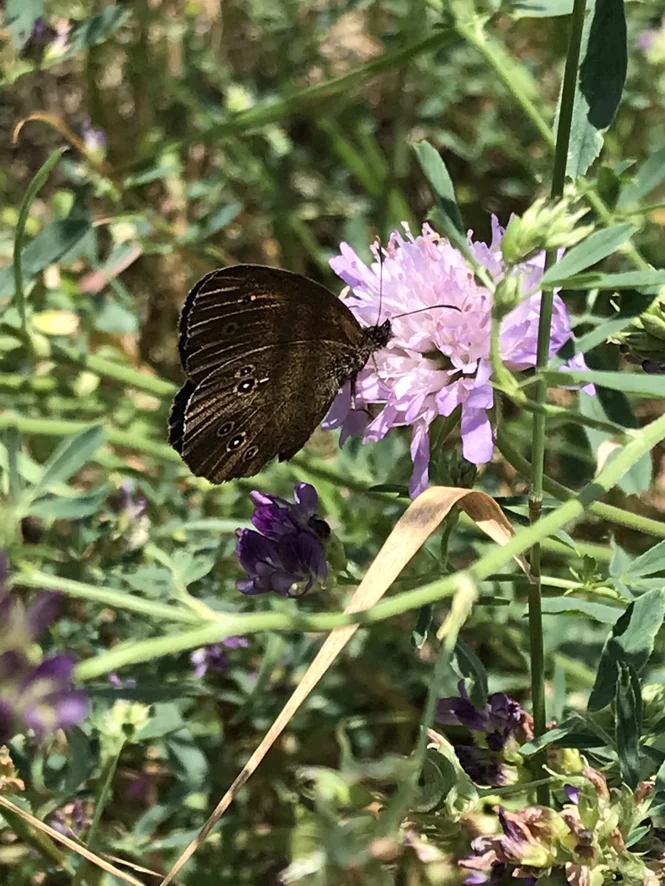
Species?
Aphantopus hyperantus
